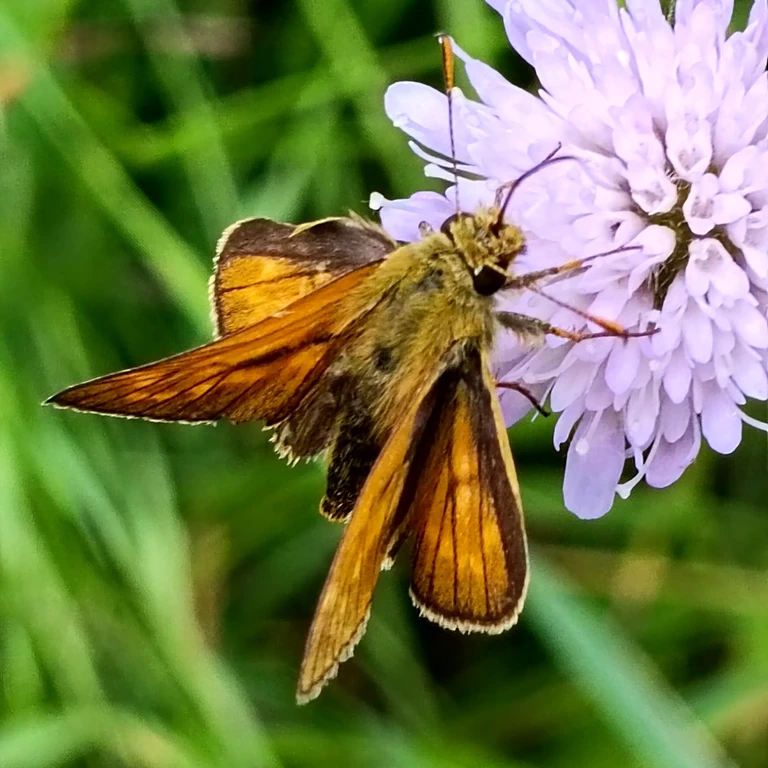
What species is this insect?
Ochlodes sylvanus (also Ochlodes venata)
